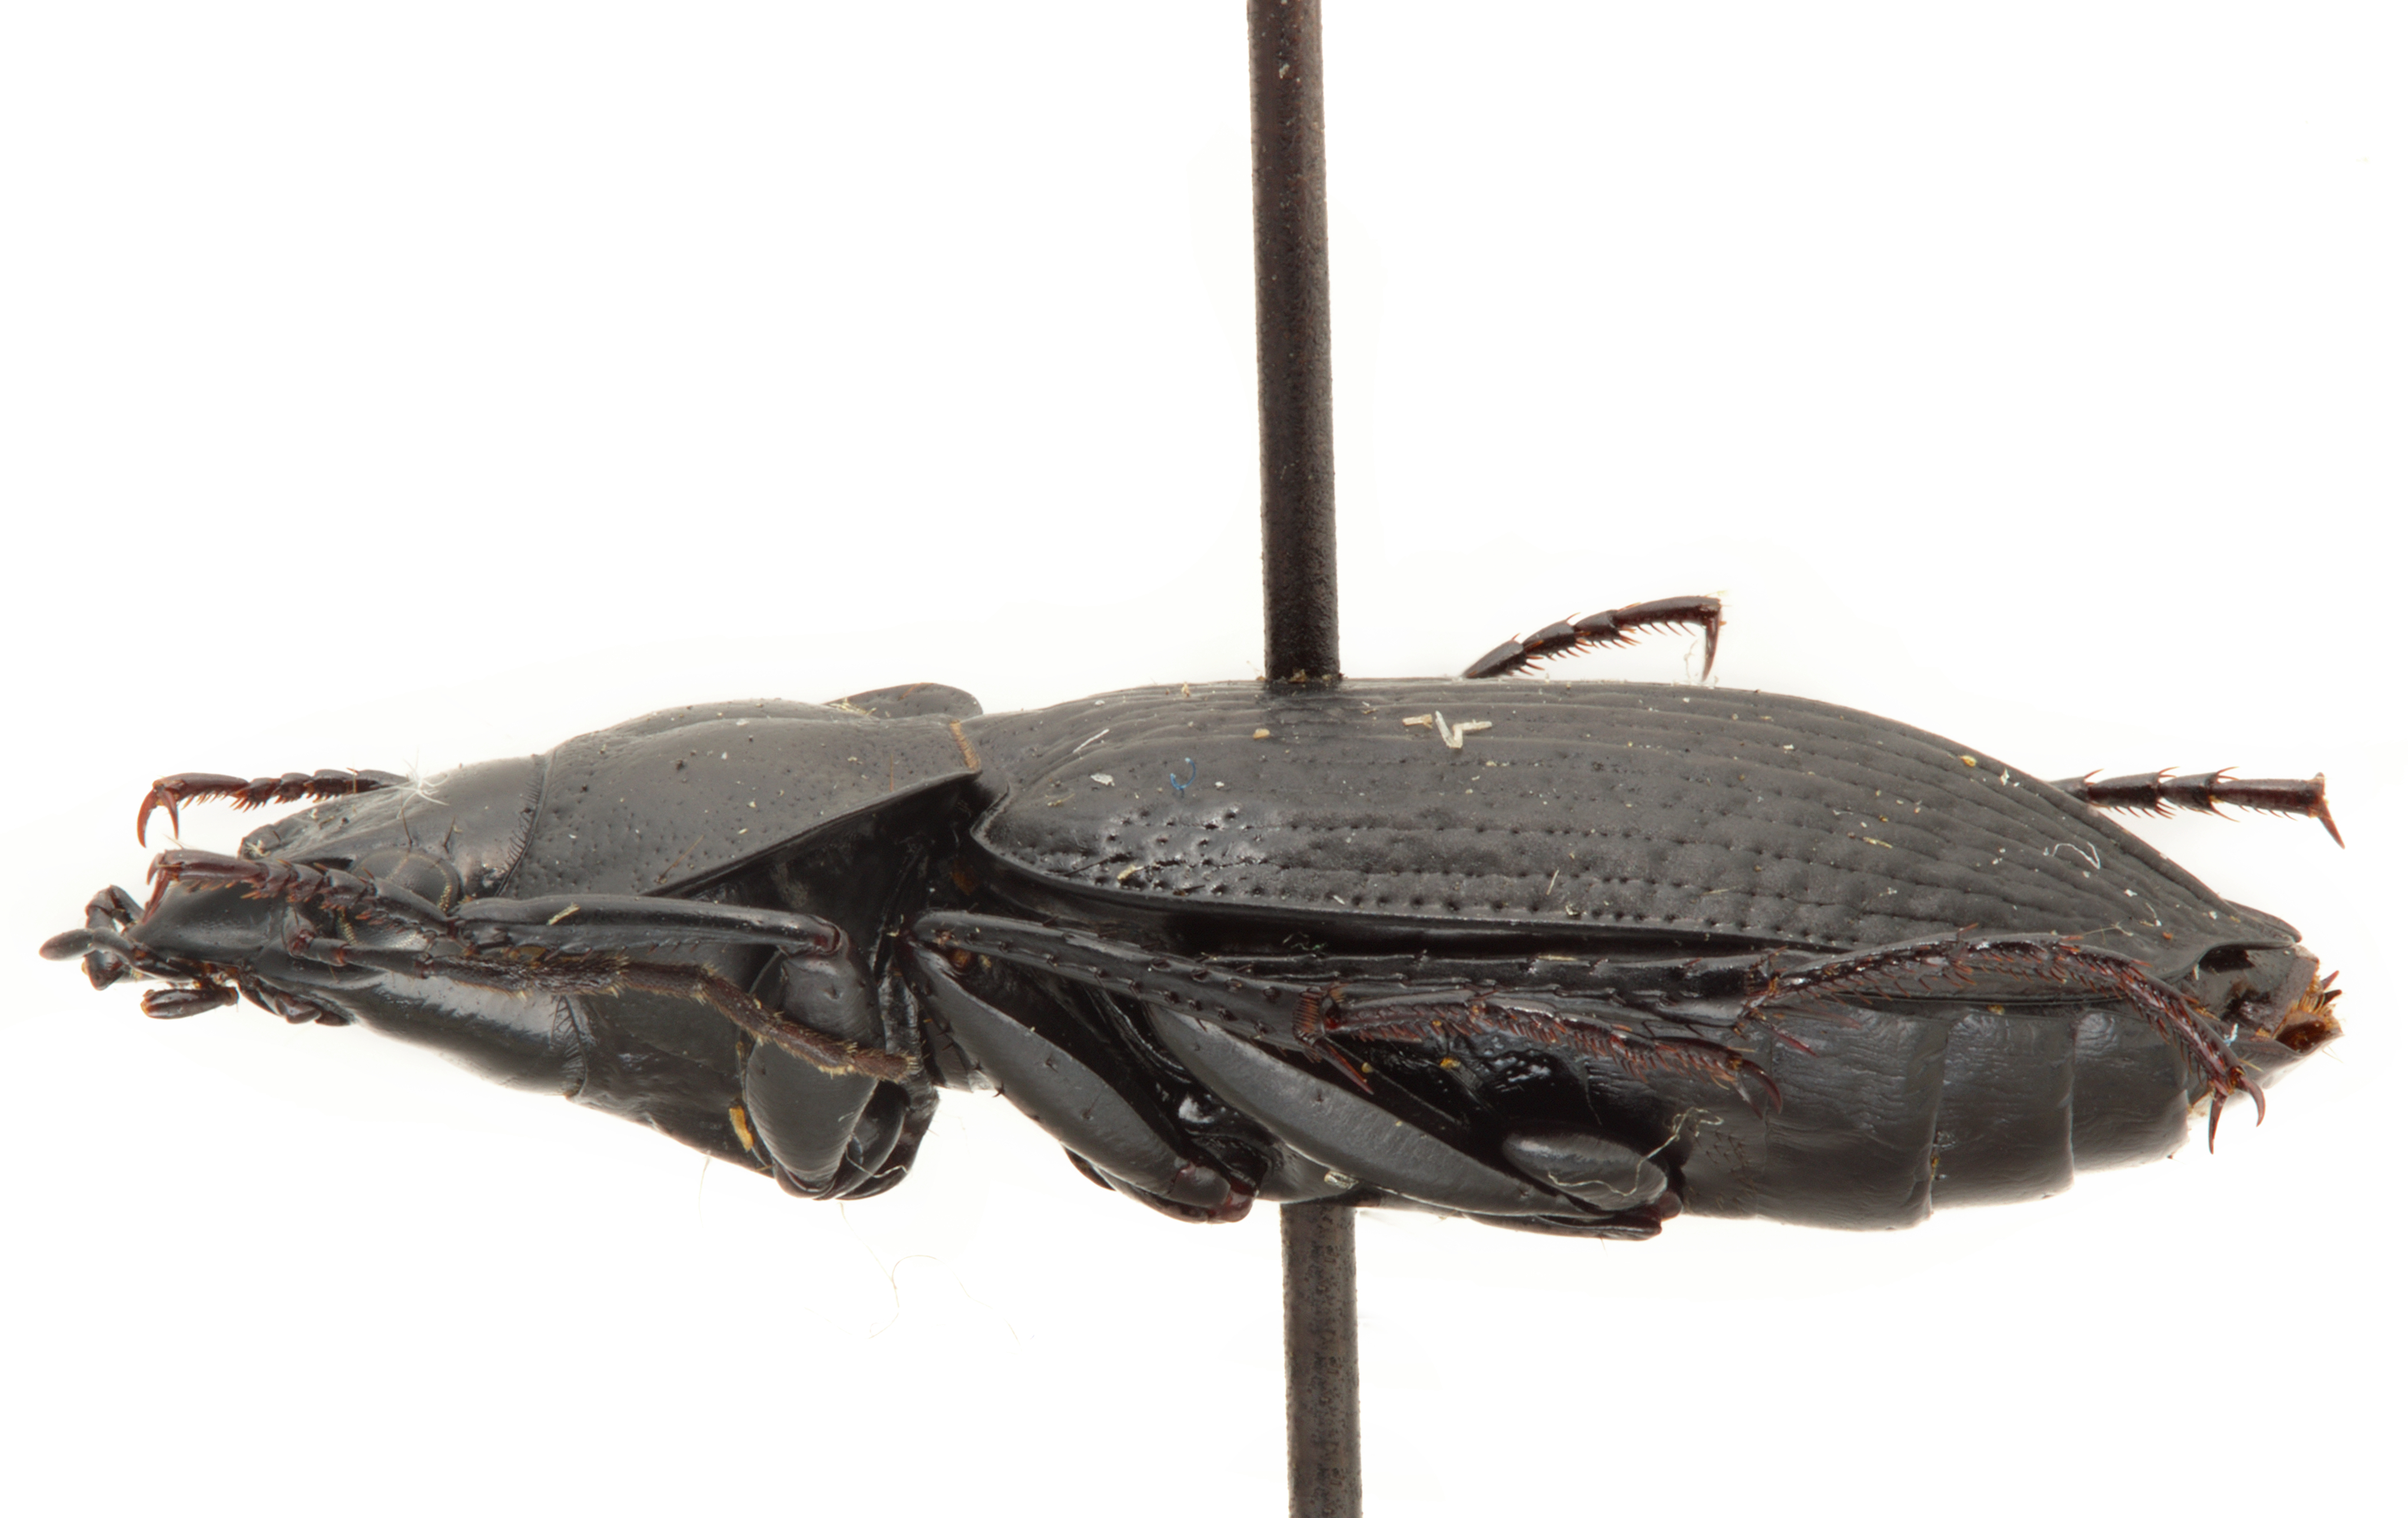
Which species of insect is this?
Licinus punctulatus
